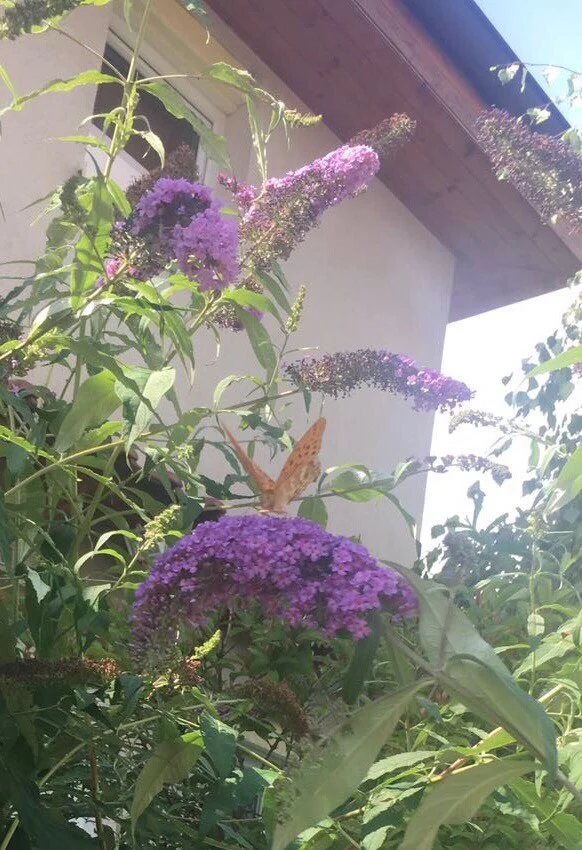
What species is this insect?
Argynnis paphia
